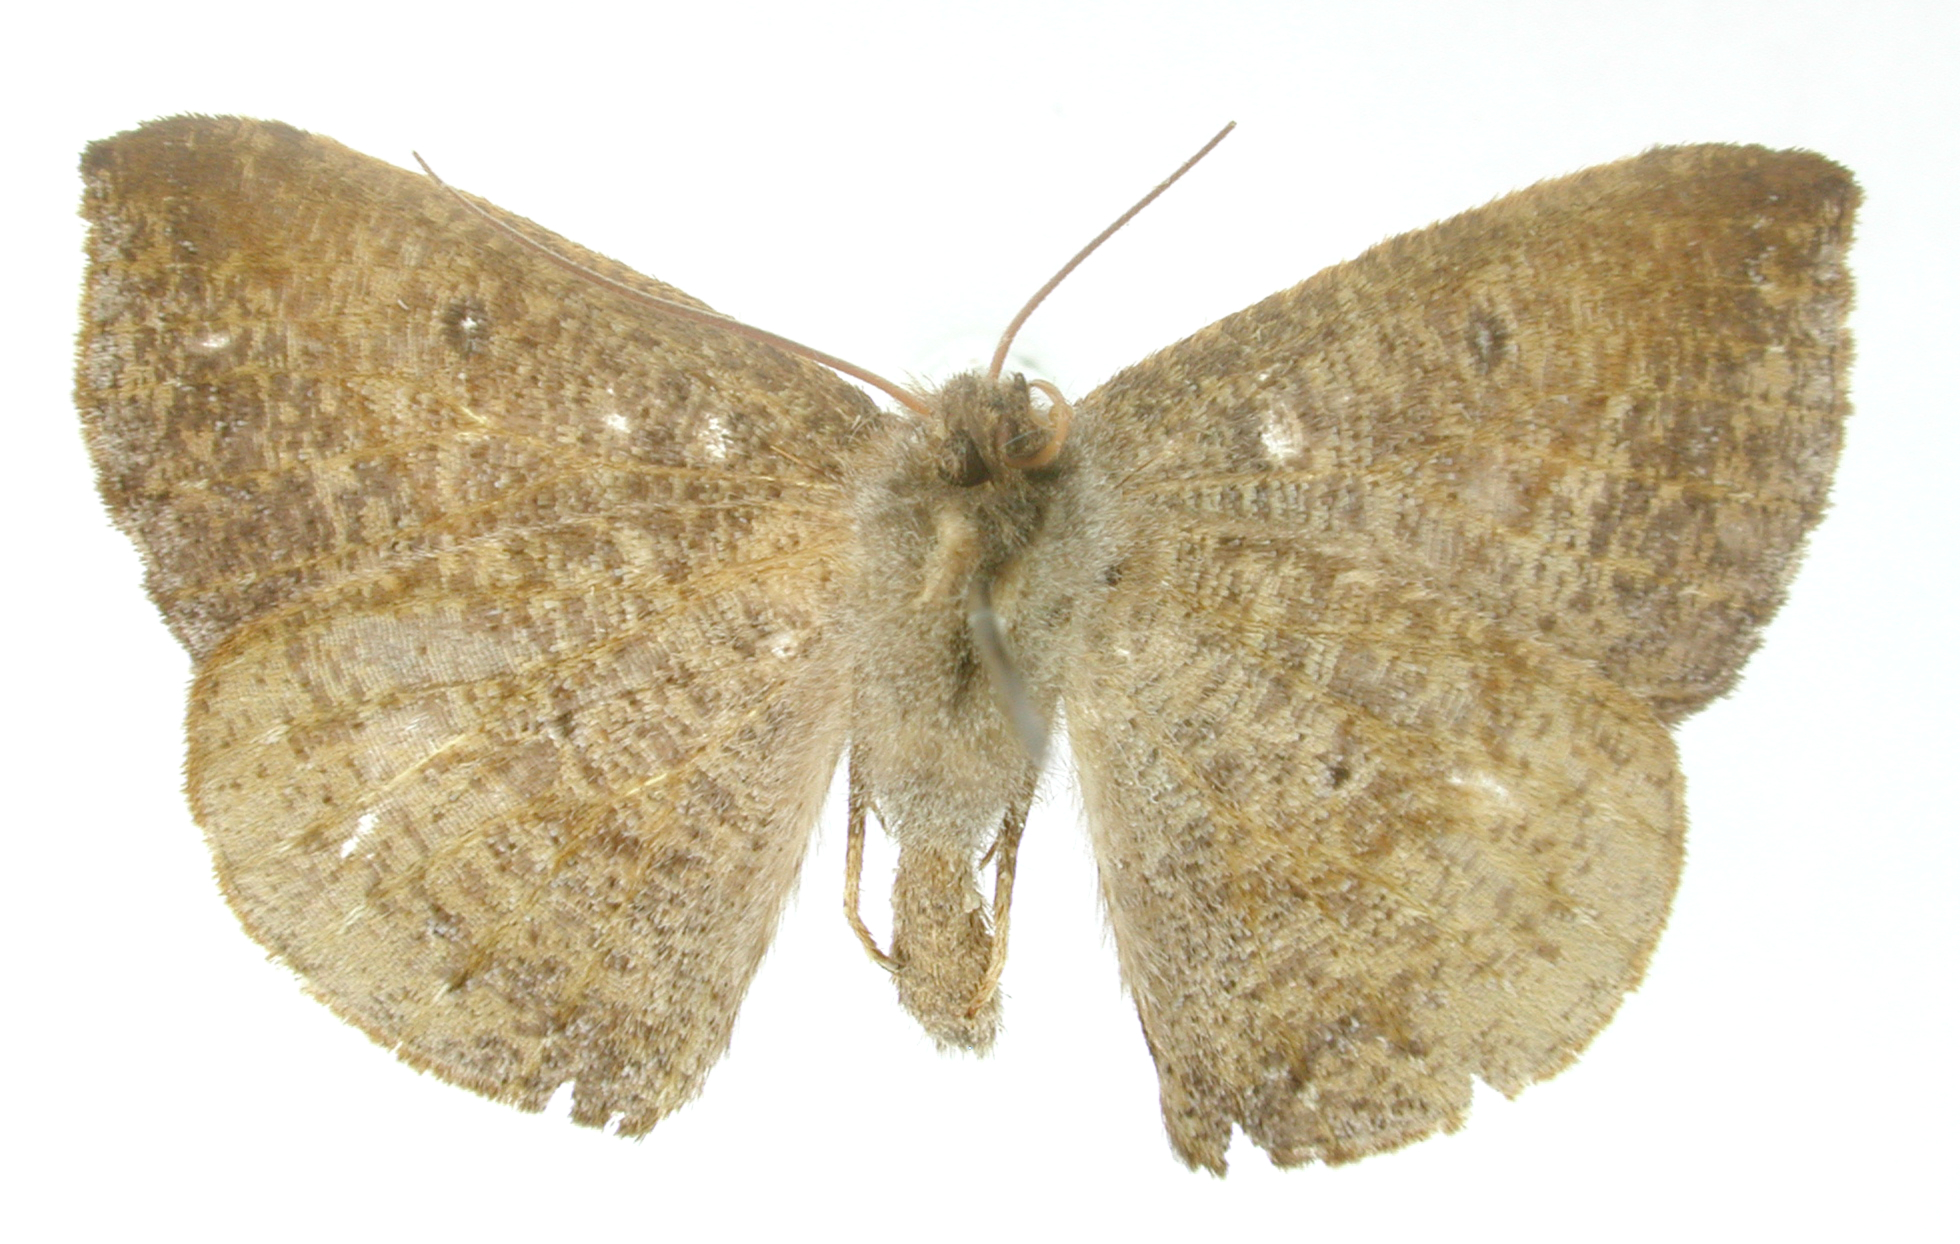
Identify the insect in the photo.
Microgonia asinella
